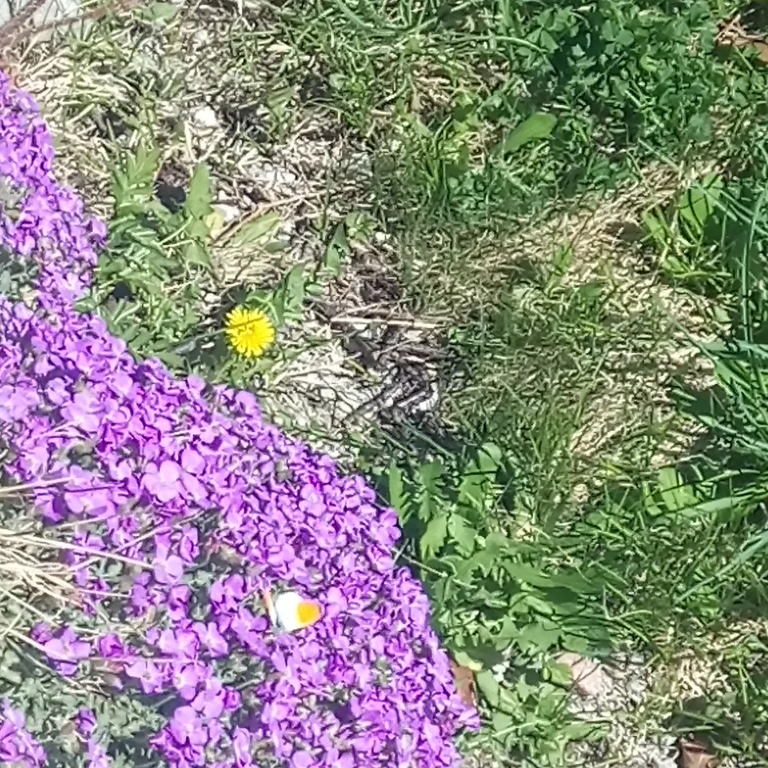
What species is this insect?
Anthocharis cardamines
